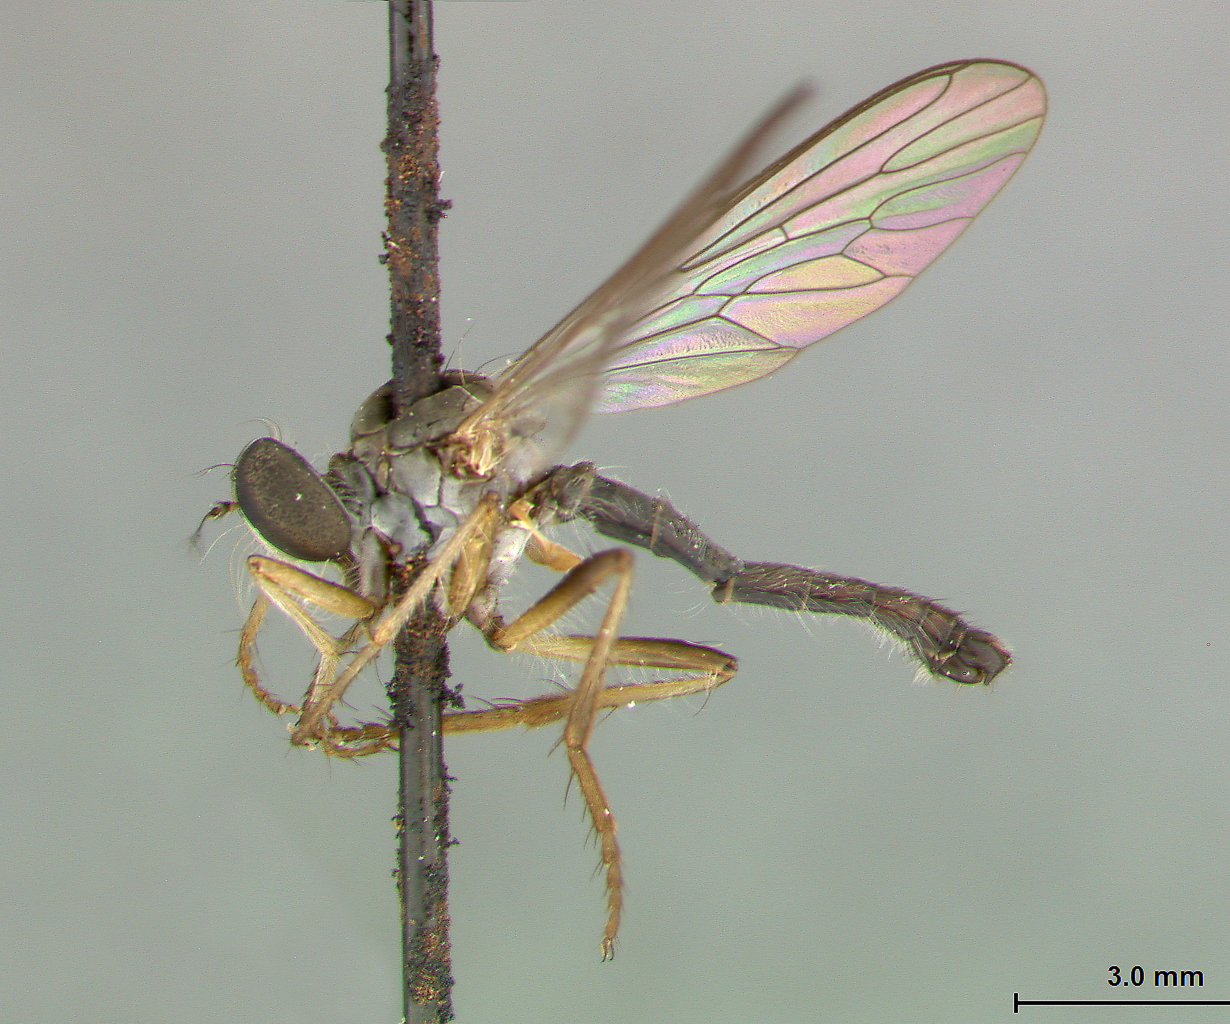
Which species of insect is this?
Ommatius genitalis
